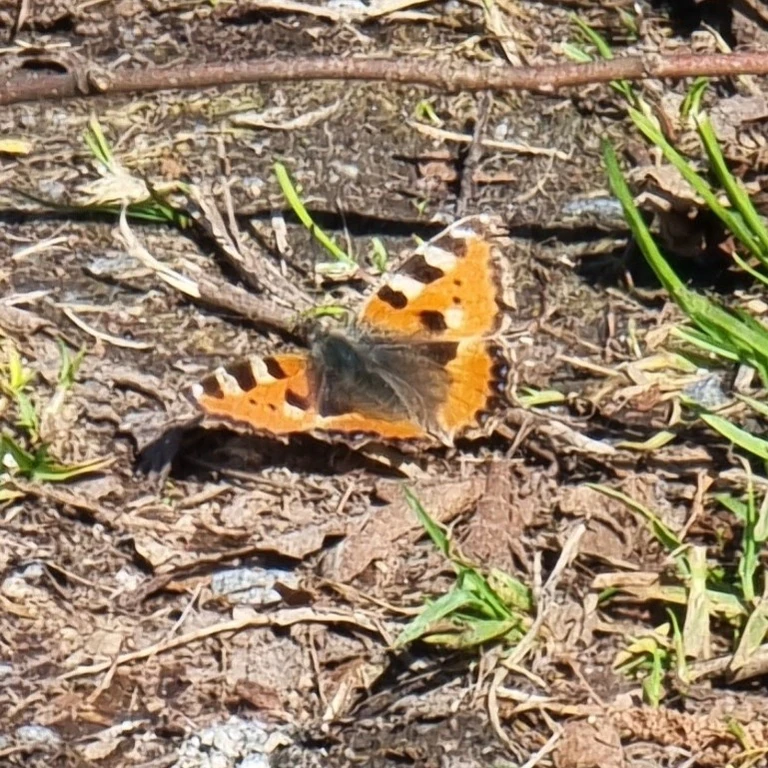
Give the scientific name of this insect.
Aglais urticae
